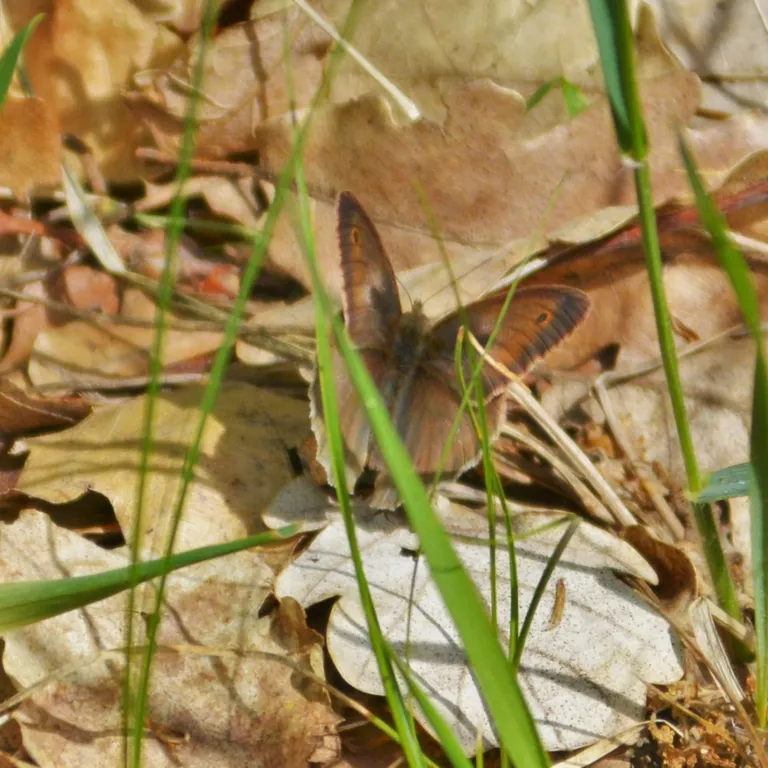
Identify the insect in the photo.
Maniola jurtina
